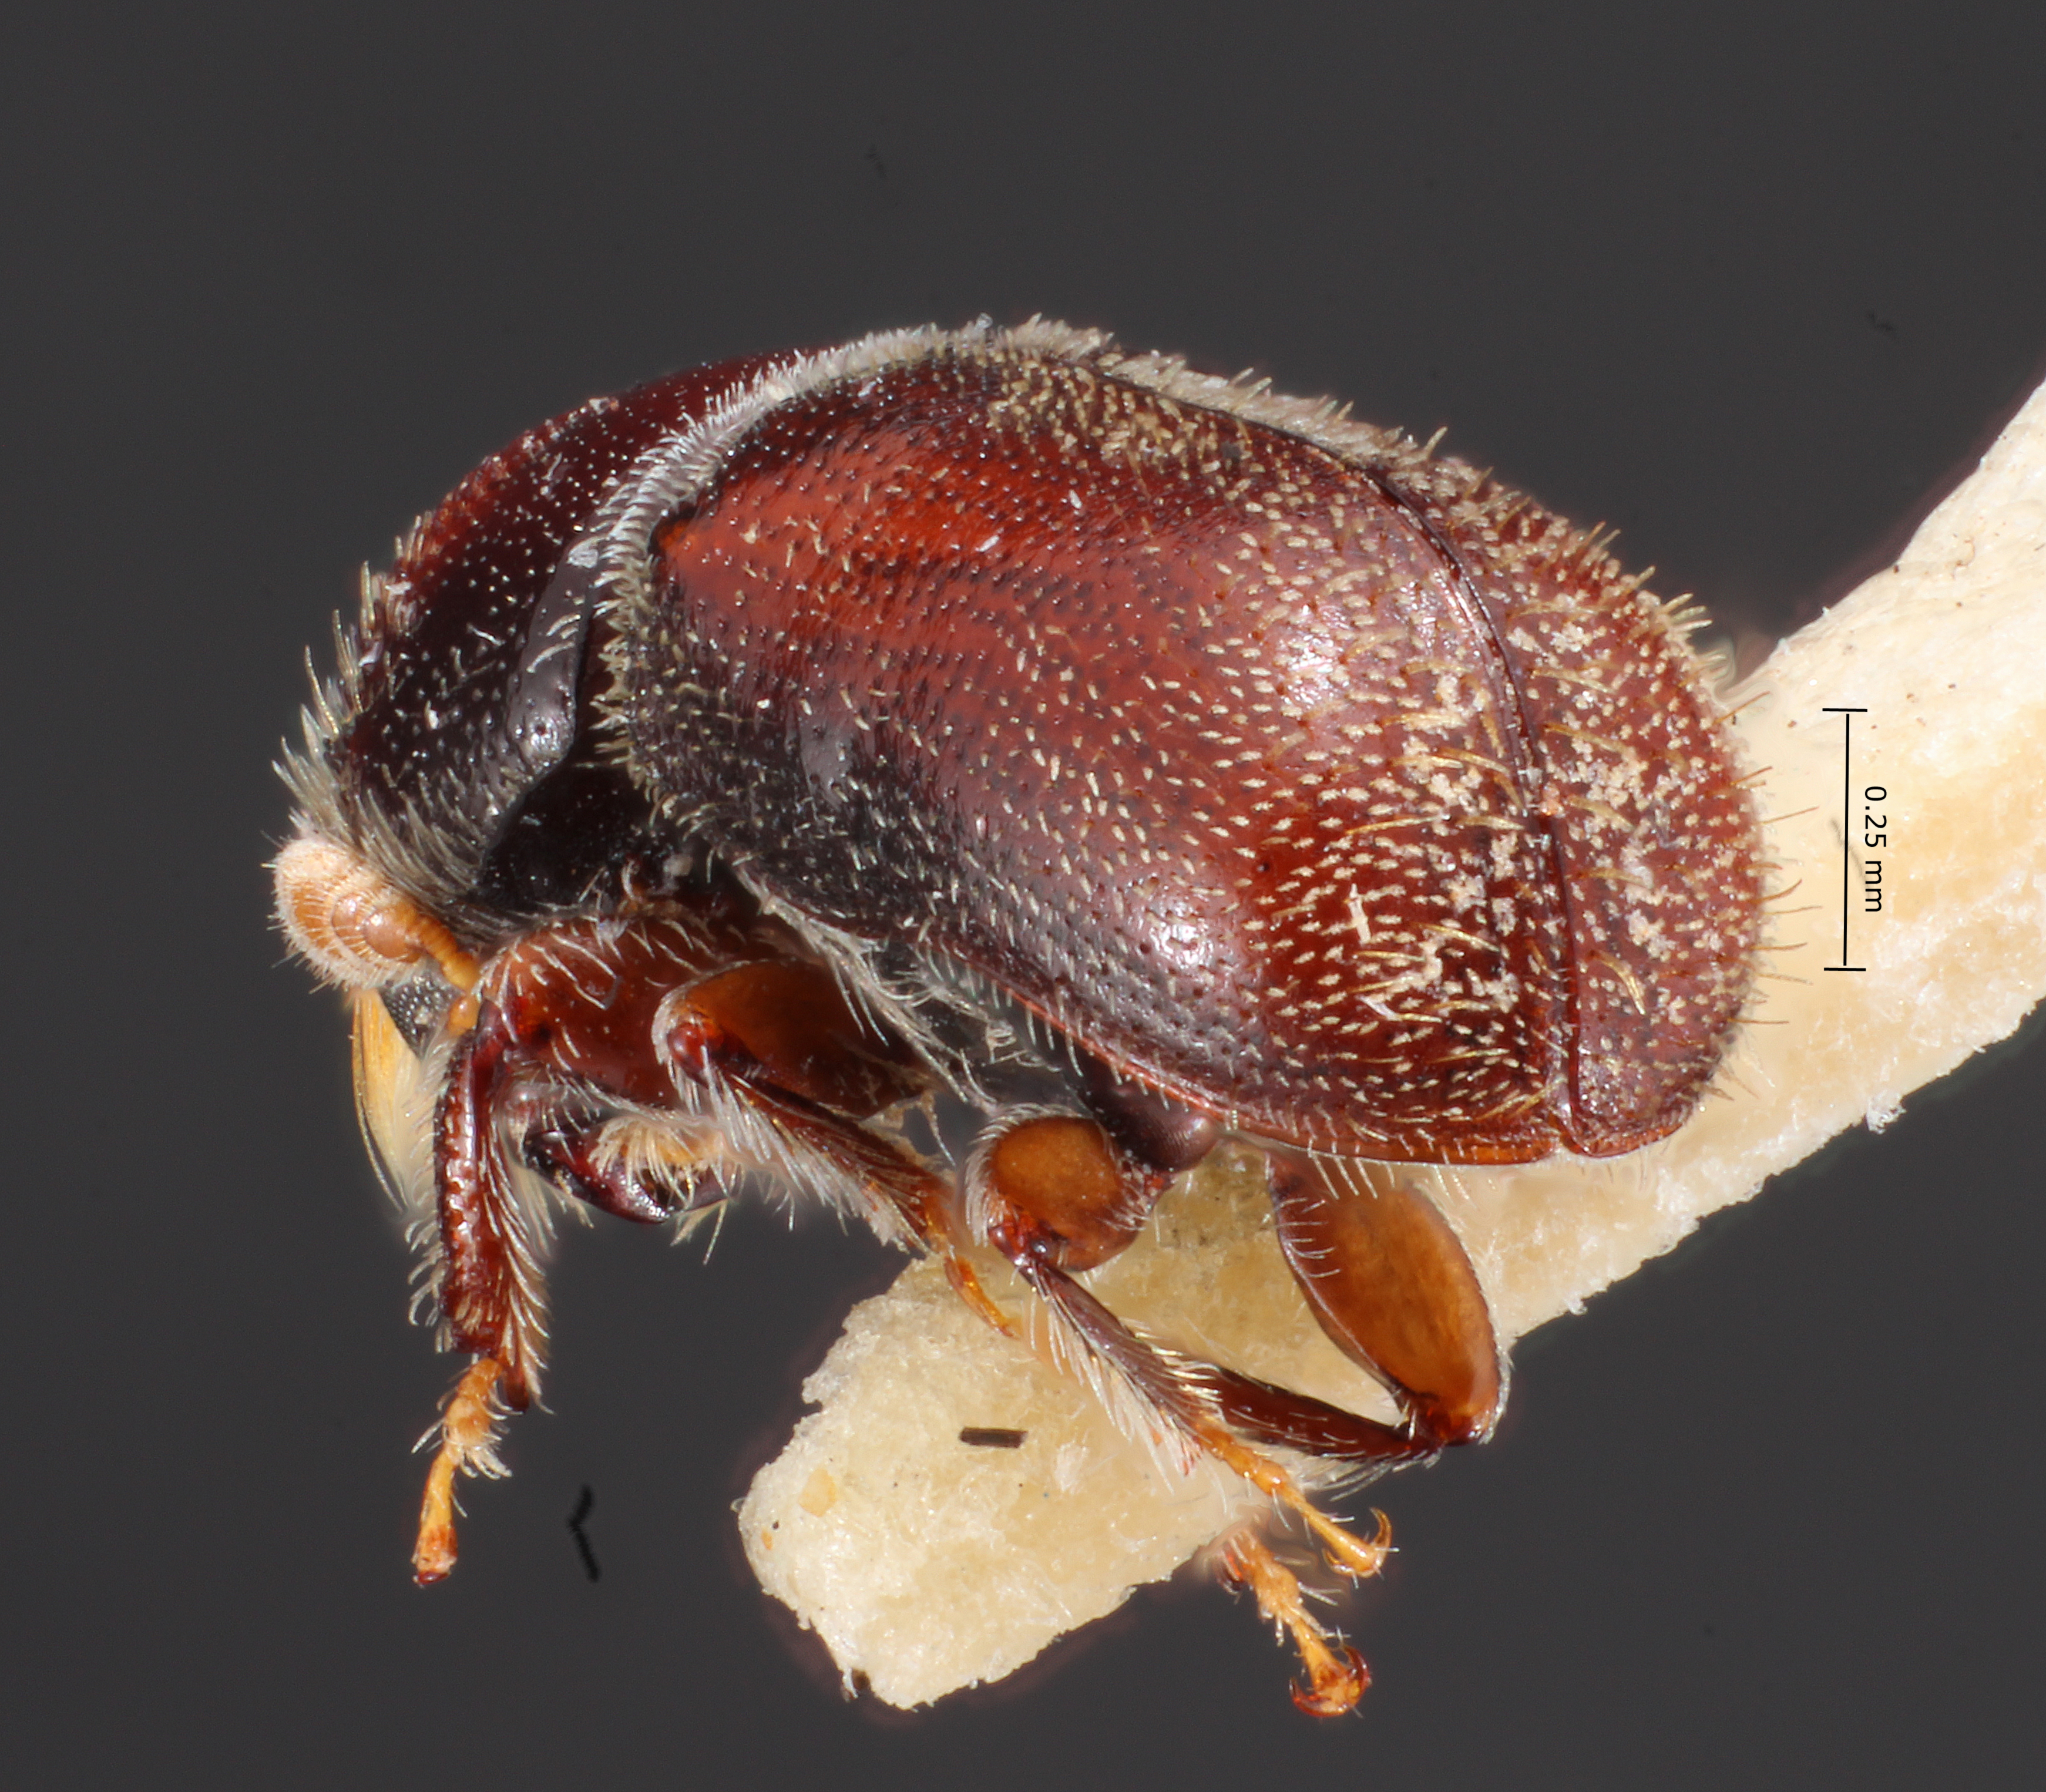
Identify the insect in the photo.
Pseudopityophthorus yavapaii
